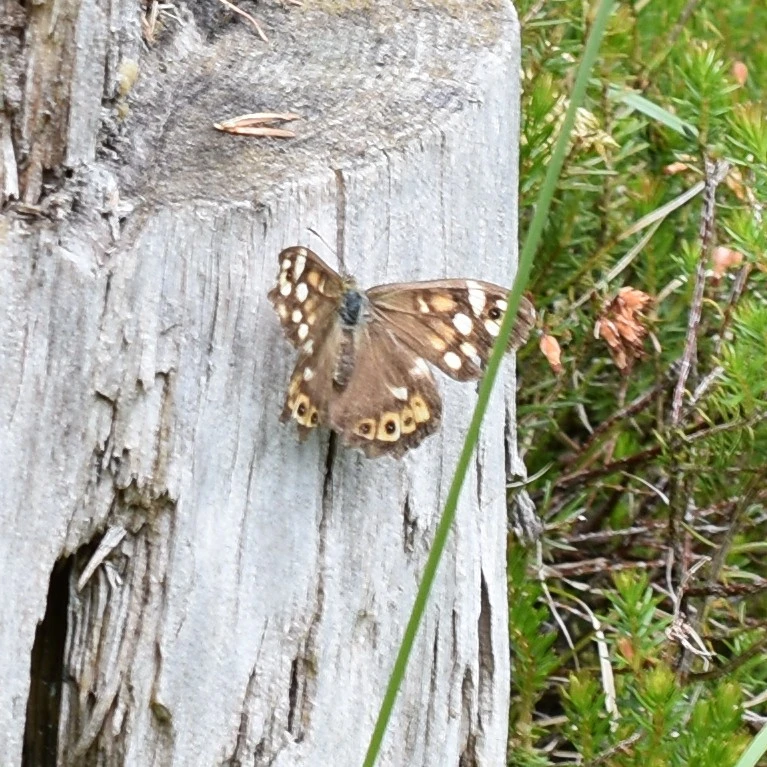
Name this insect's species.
Pararge aegeria
